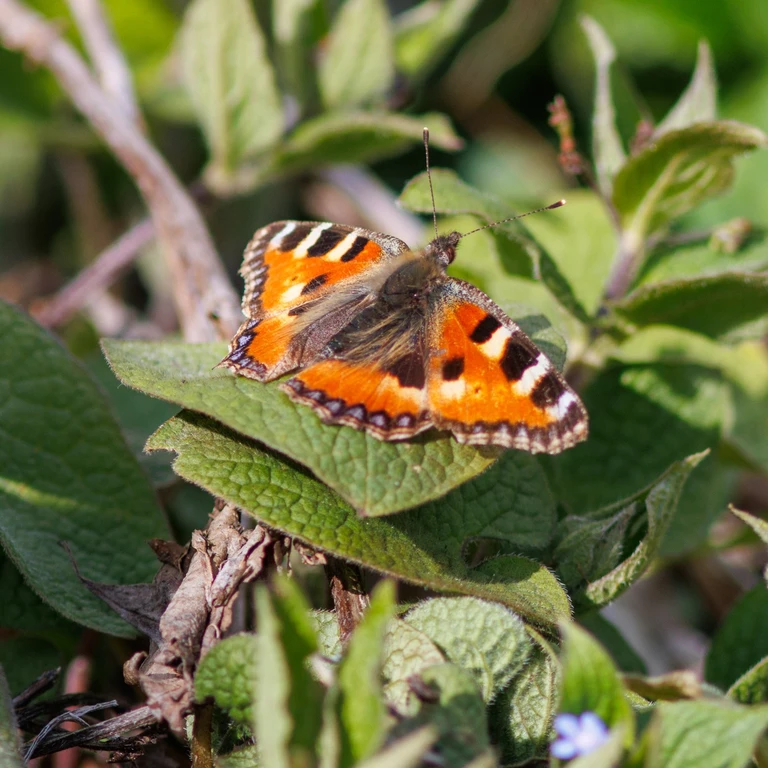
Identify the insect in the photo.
Aglais urticae
